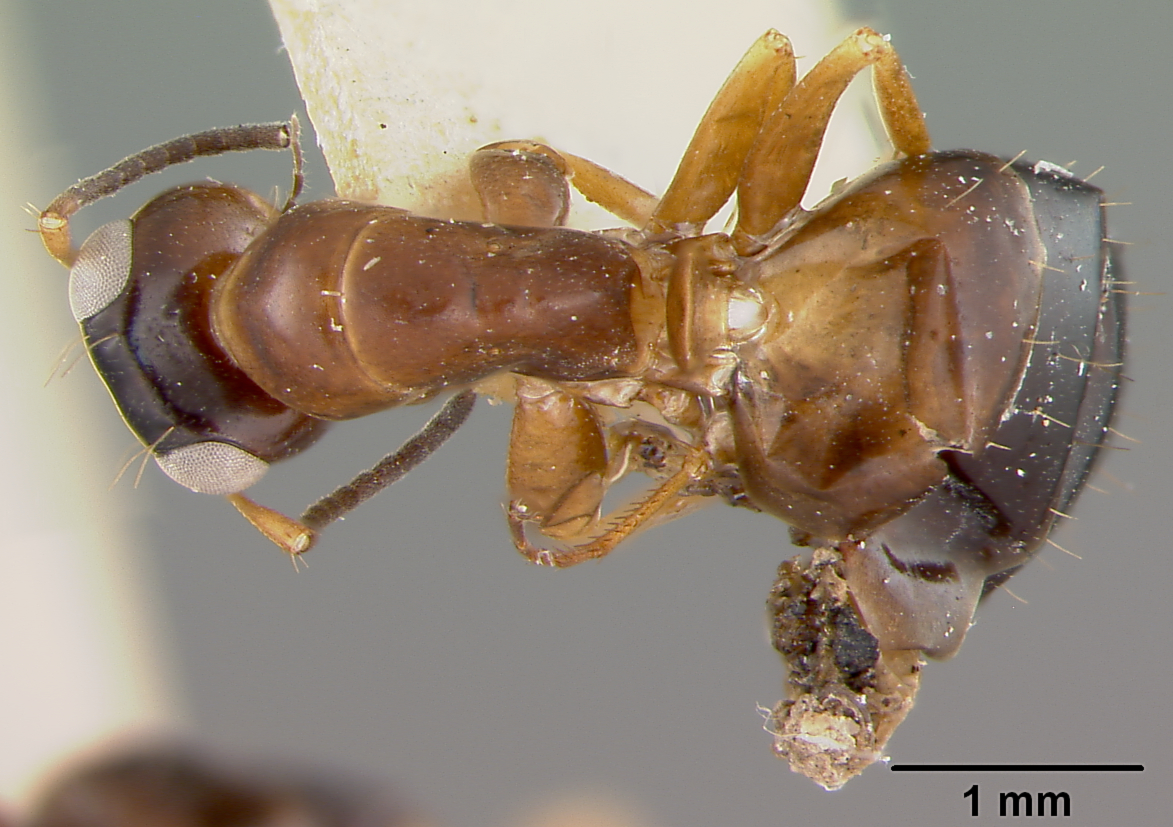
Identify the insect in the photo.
Opisthopsis lienosus
